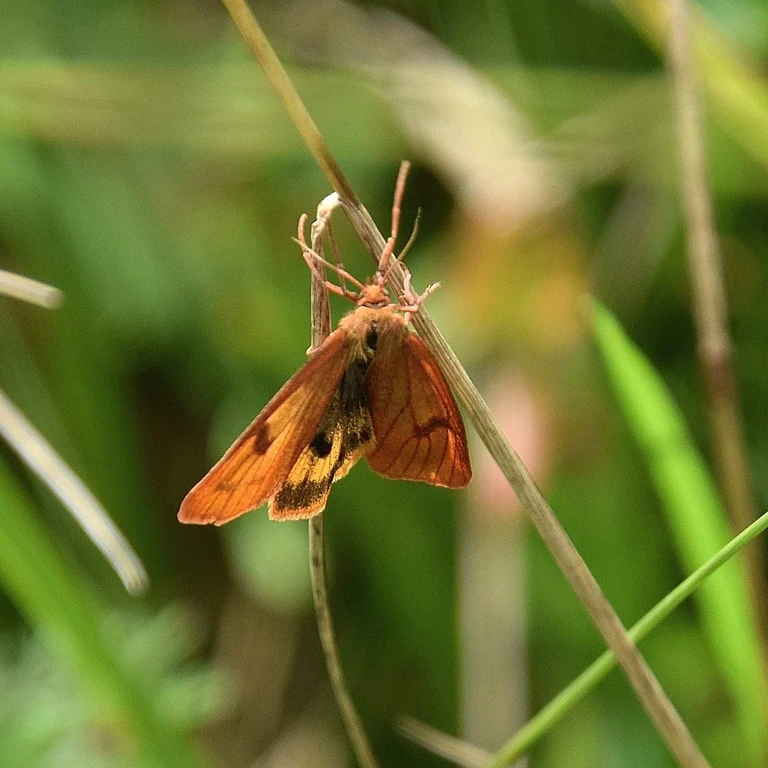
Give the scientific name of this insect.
Diacrisia sannio
